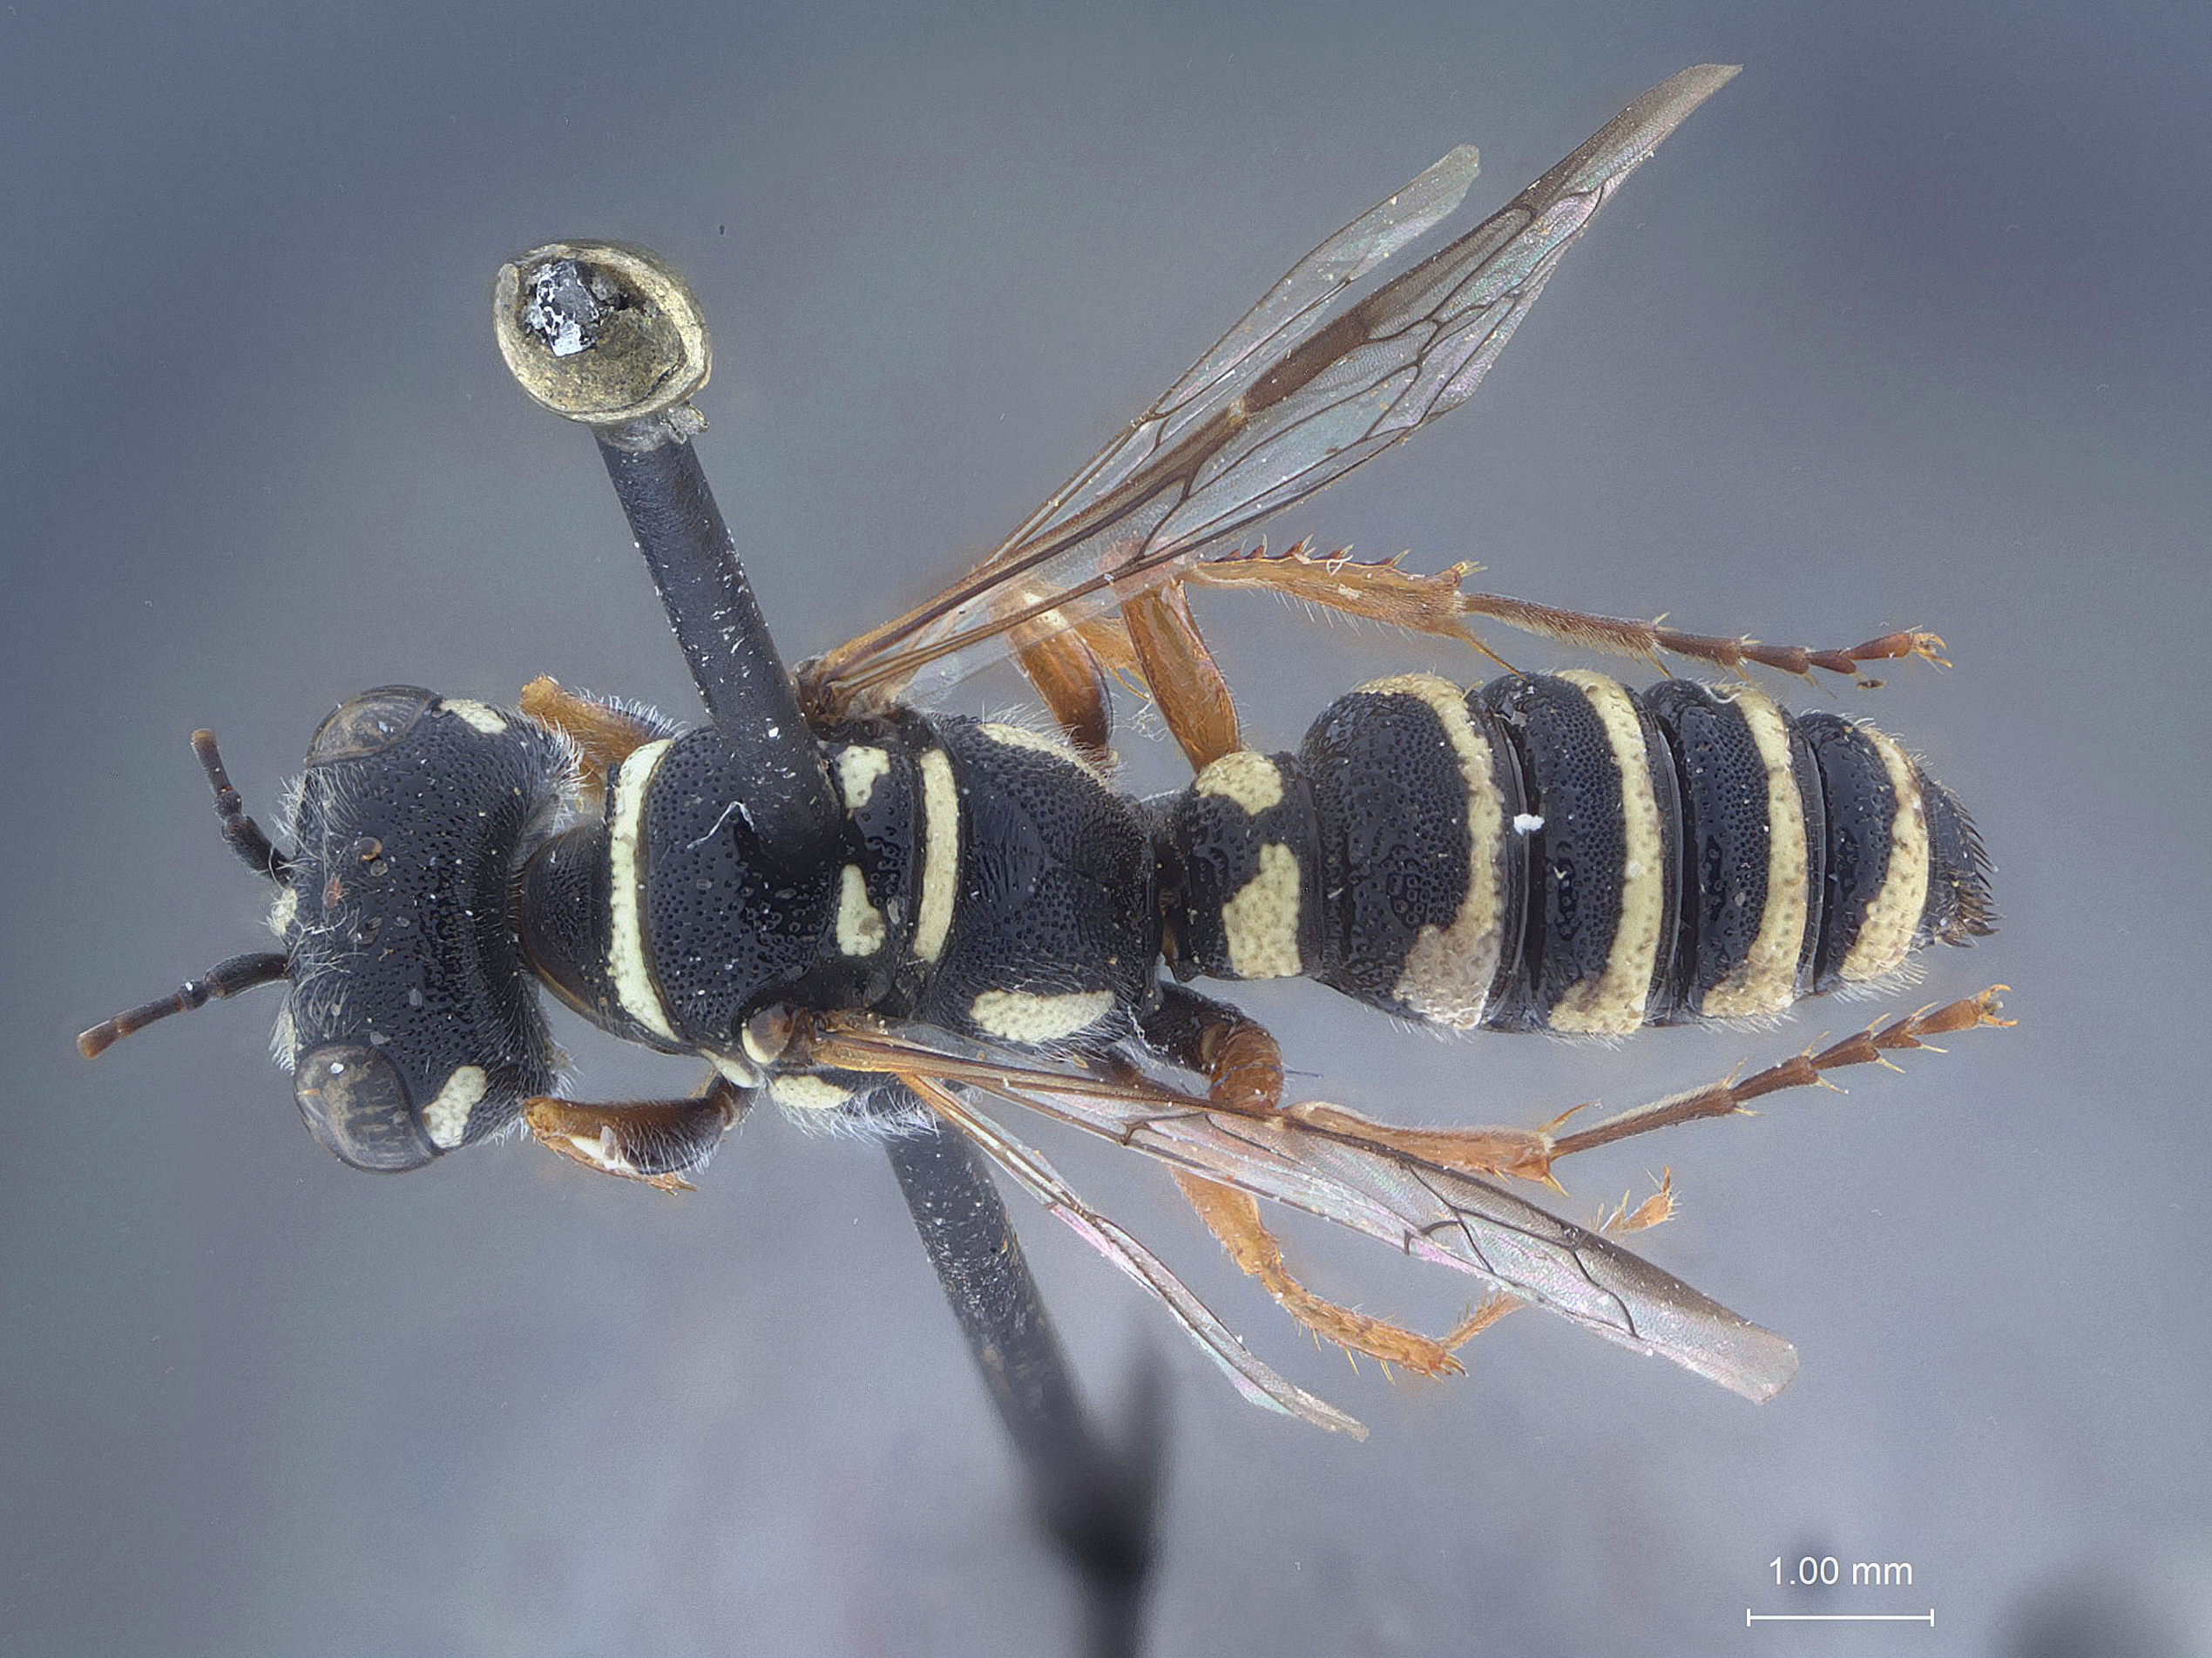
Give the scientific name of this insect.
Eucerceris morula
